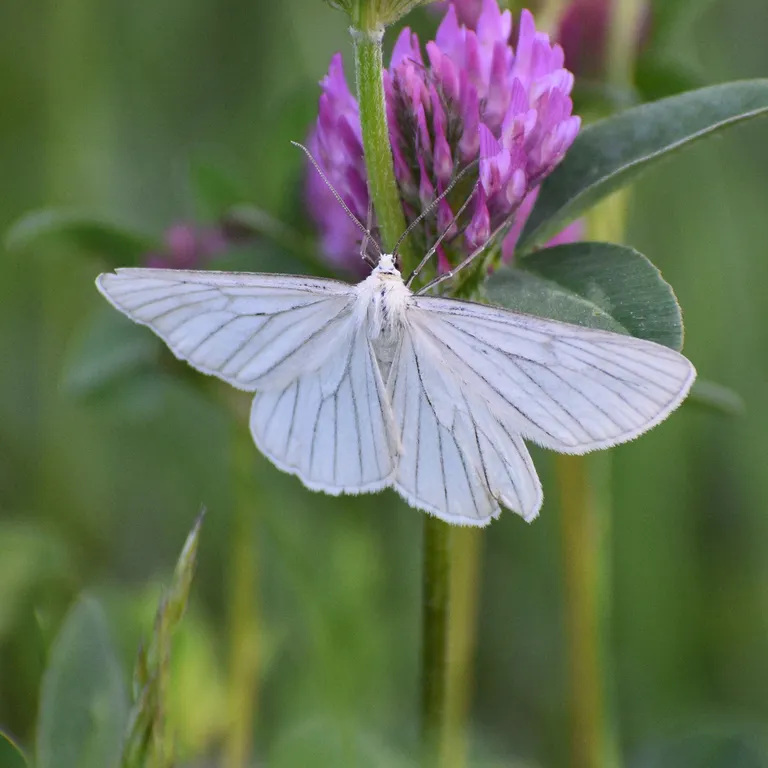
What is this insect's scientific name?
Siona lineata
